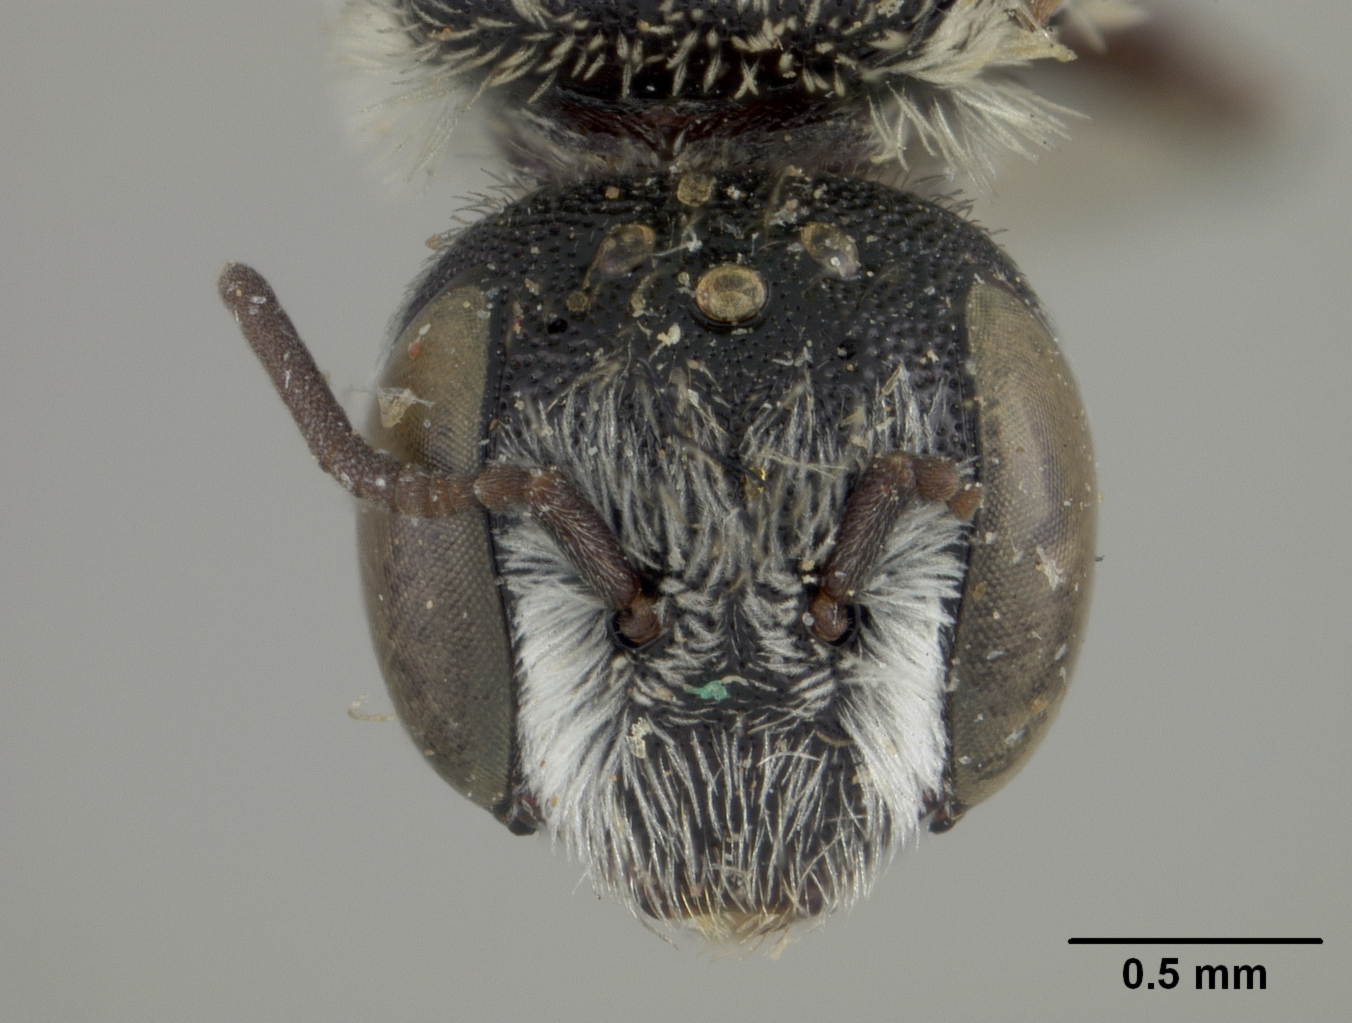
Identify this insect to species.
Ashmeadiella schwarzi
